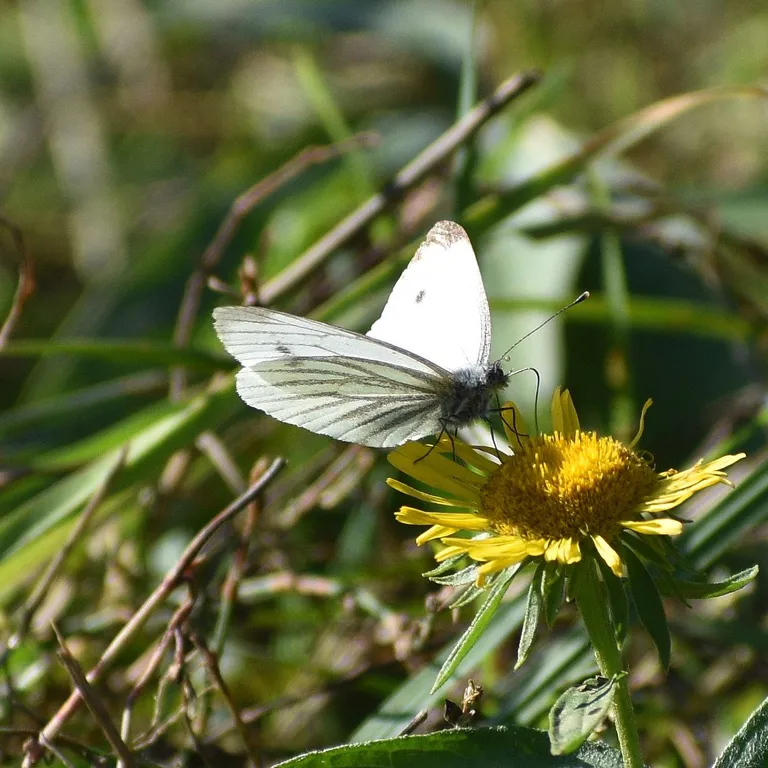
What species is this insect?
Pieris napi
